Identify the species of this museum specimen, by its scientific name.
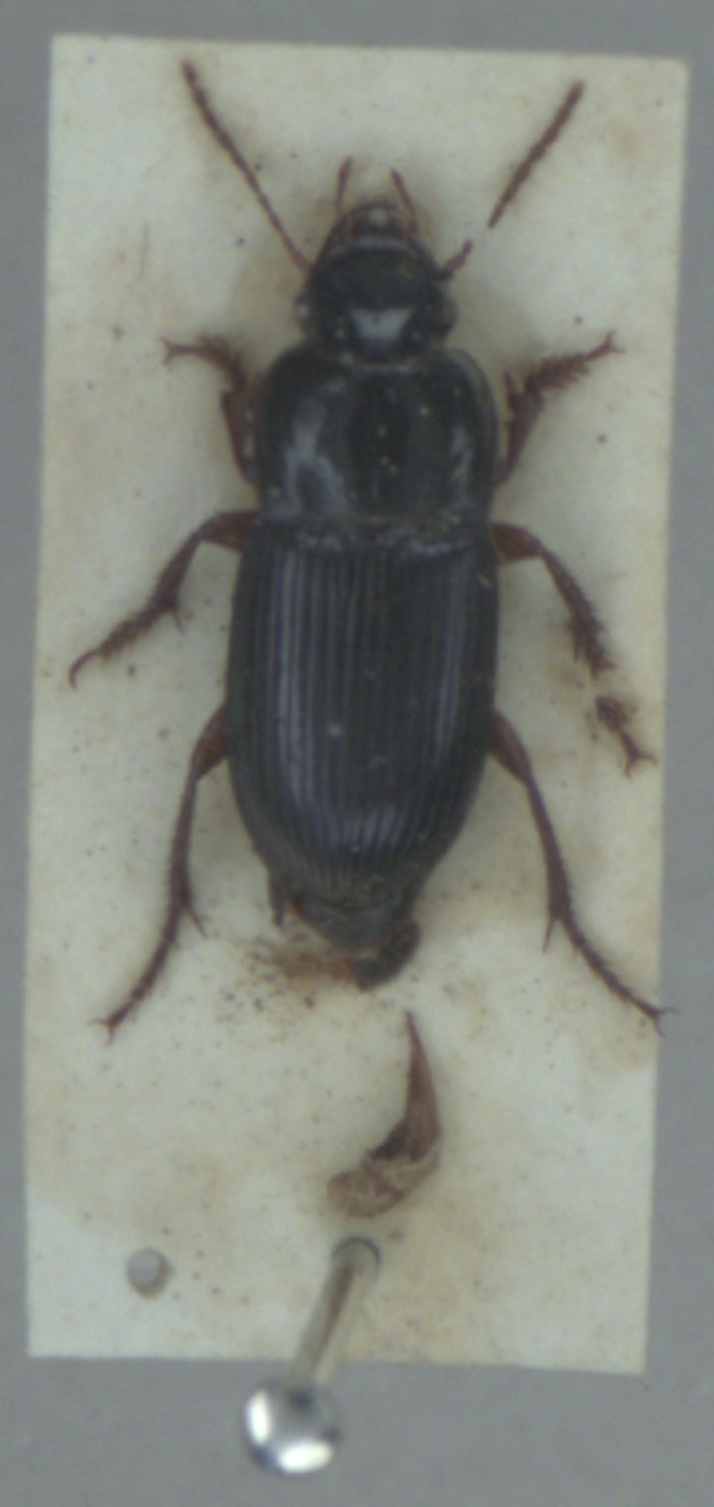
Harpalus rubripes
